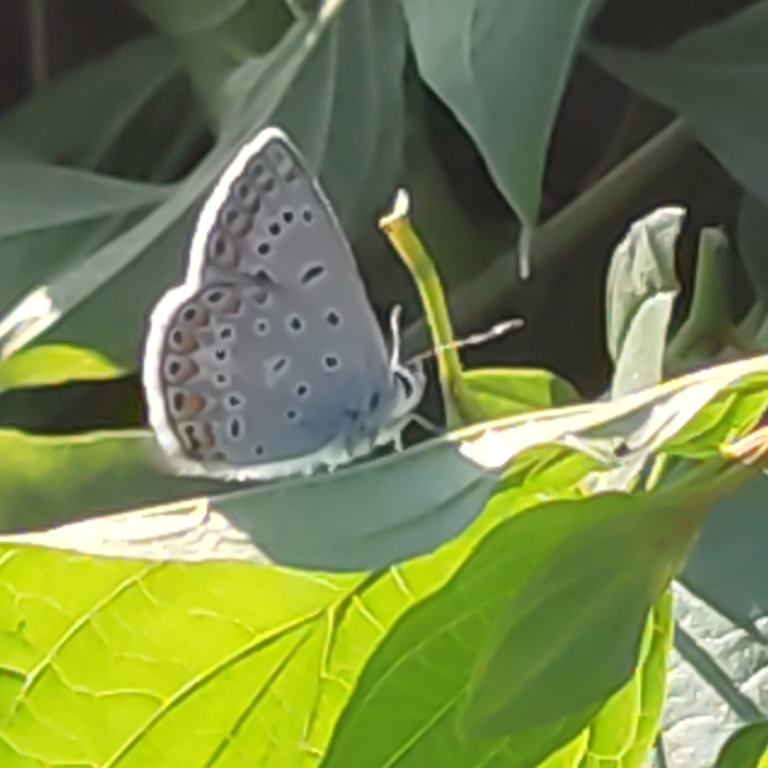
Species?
Polyommatus icarus
